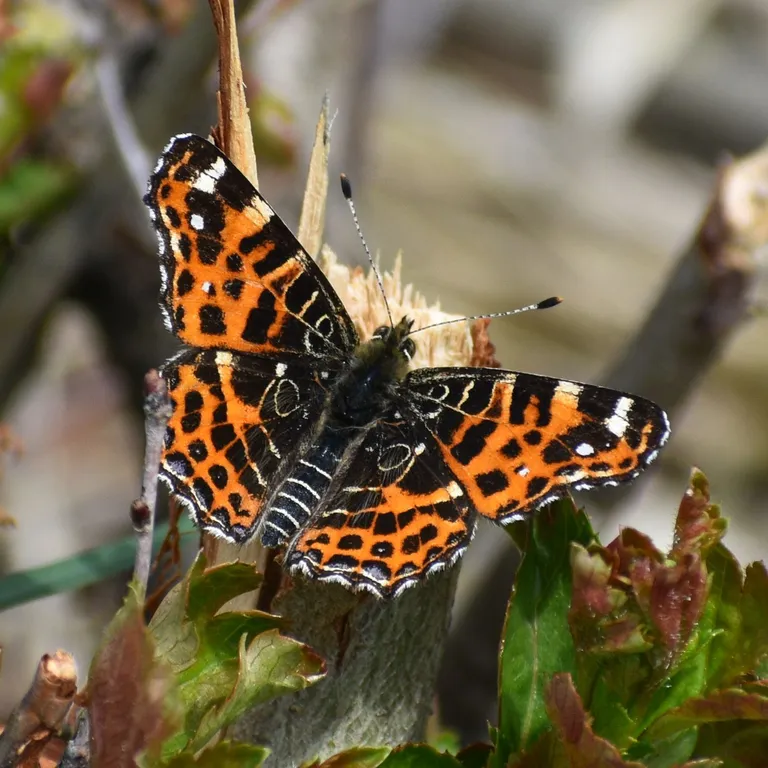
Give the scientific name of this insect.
Araschnia levana
